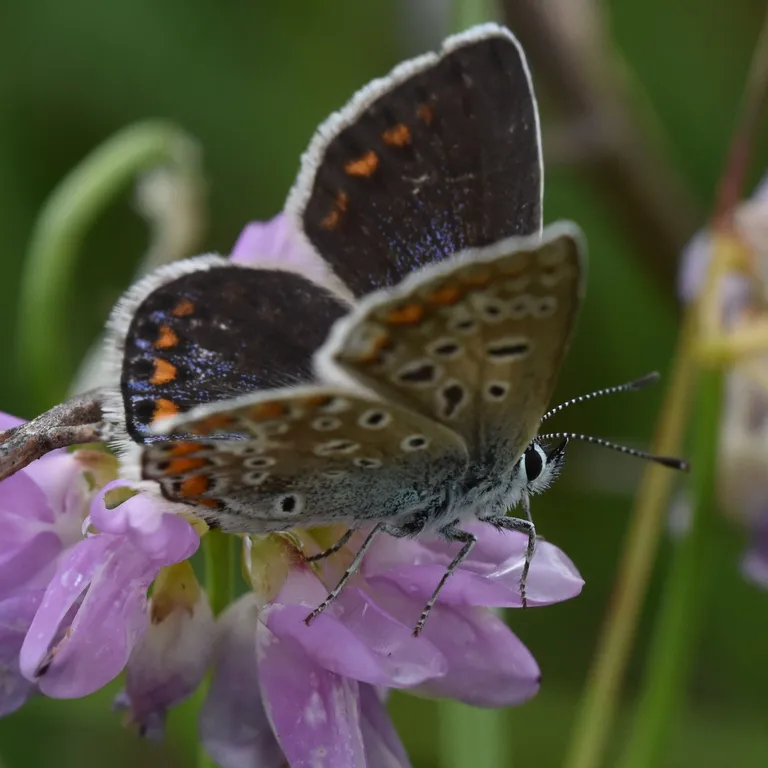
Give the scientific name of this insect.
Polyommatus icarus
